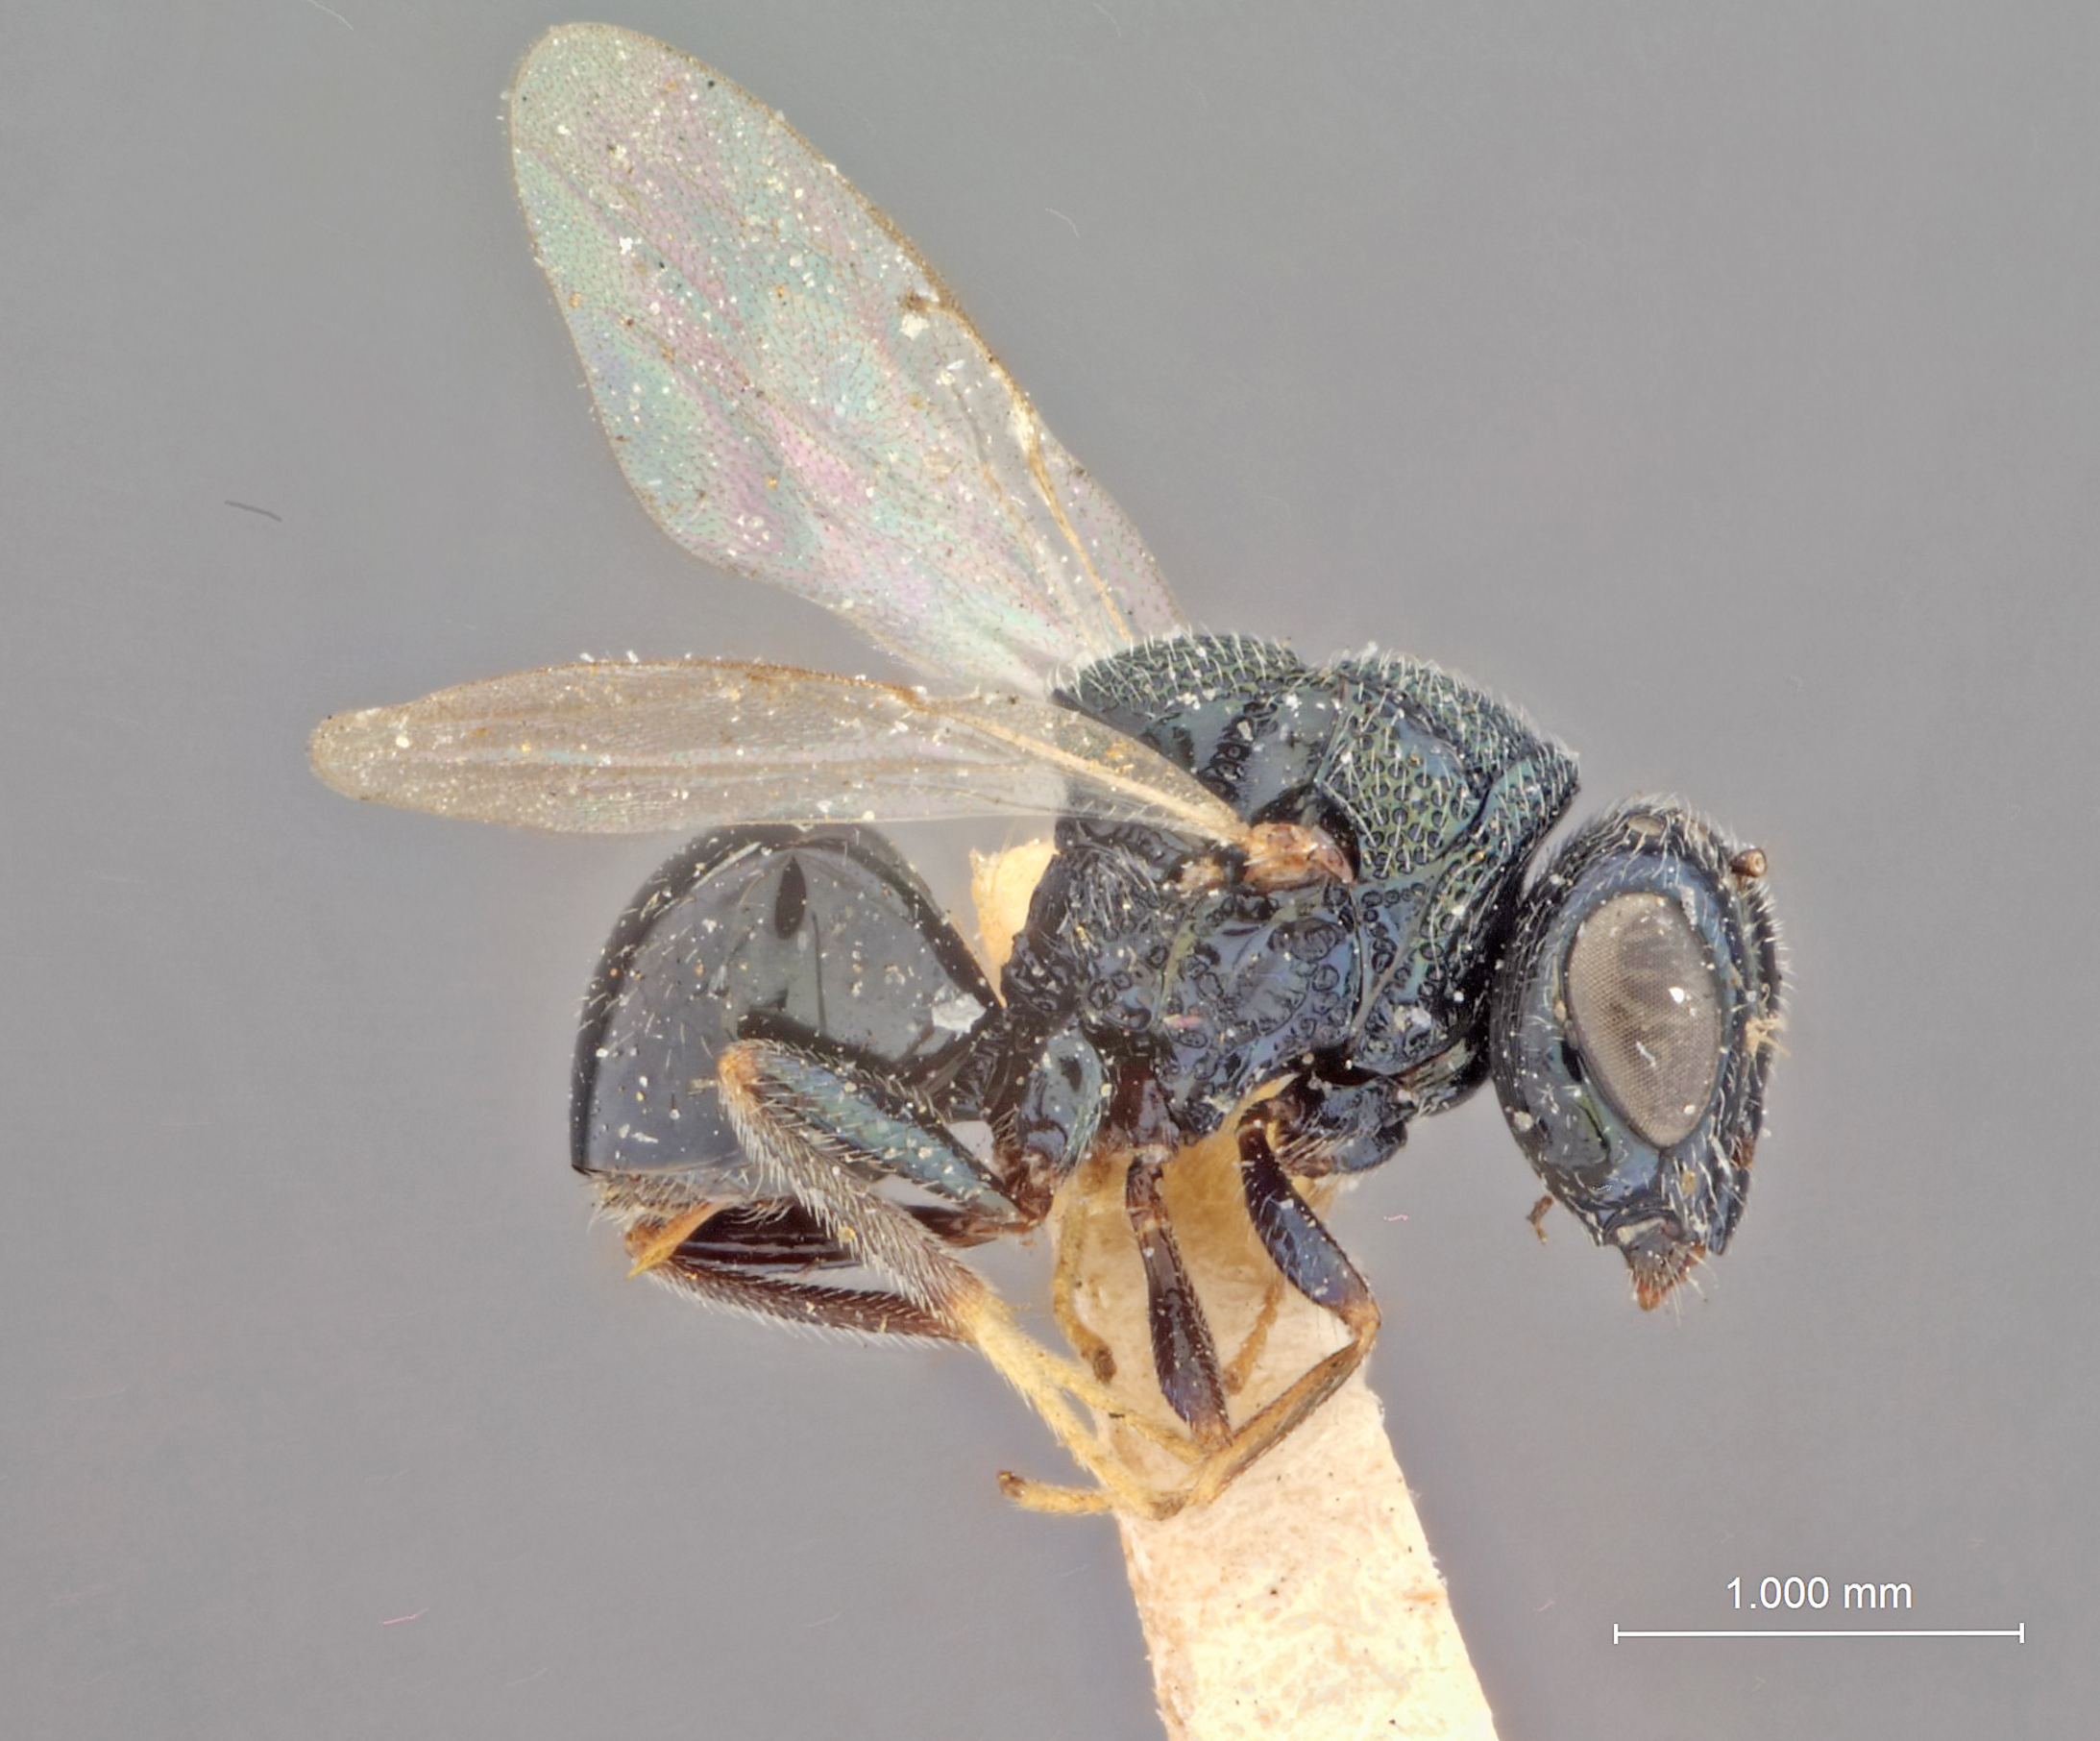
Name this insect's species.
Perilampus rohweri
